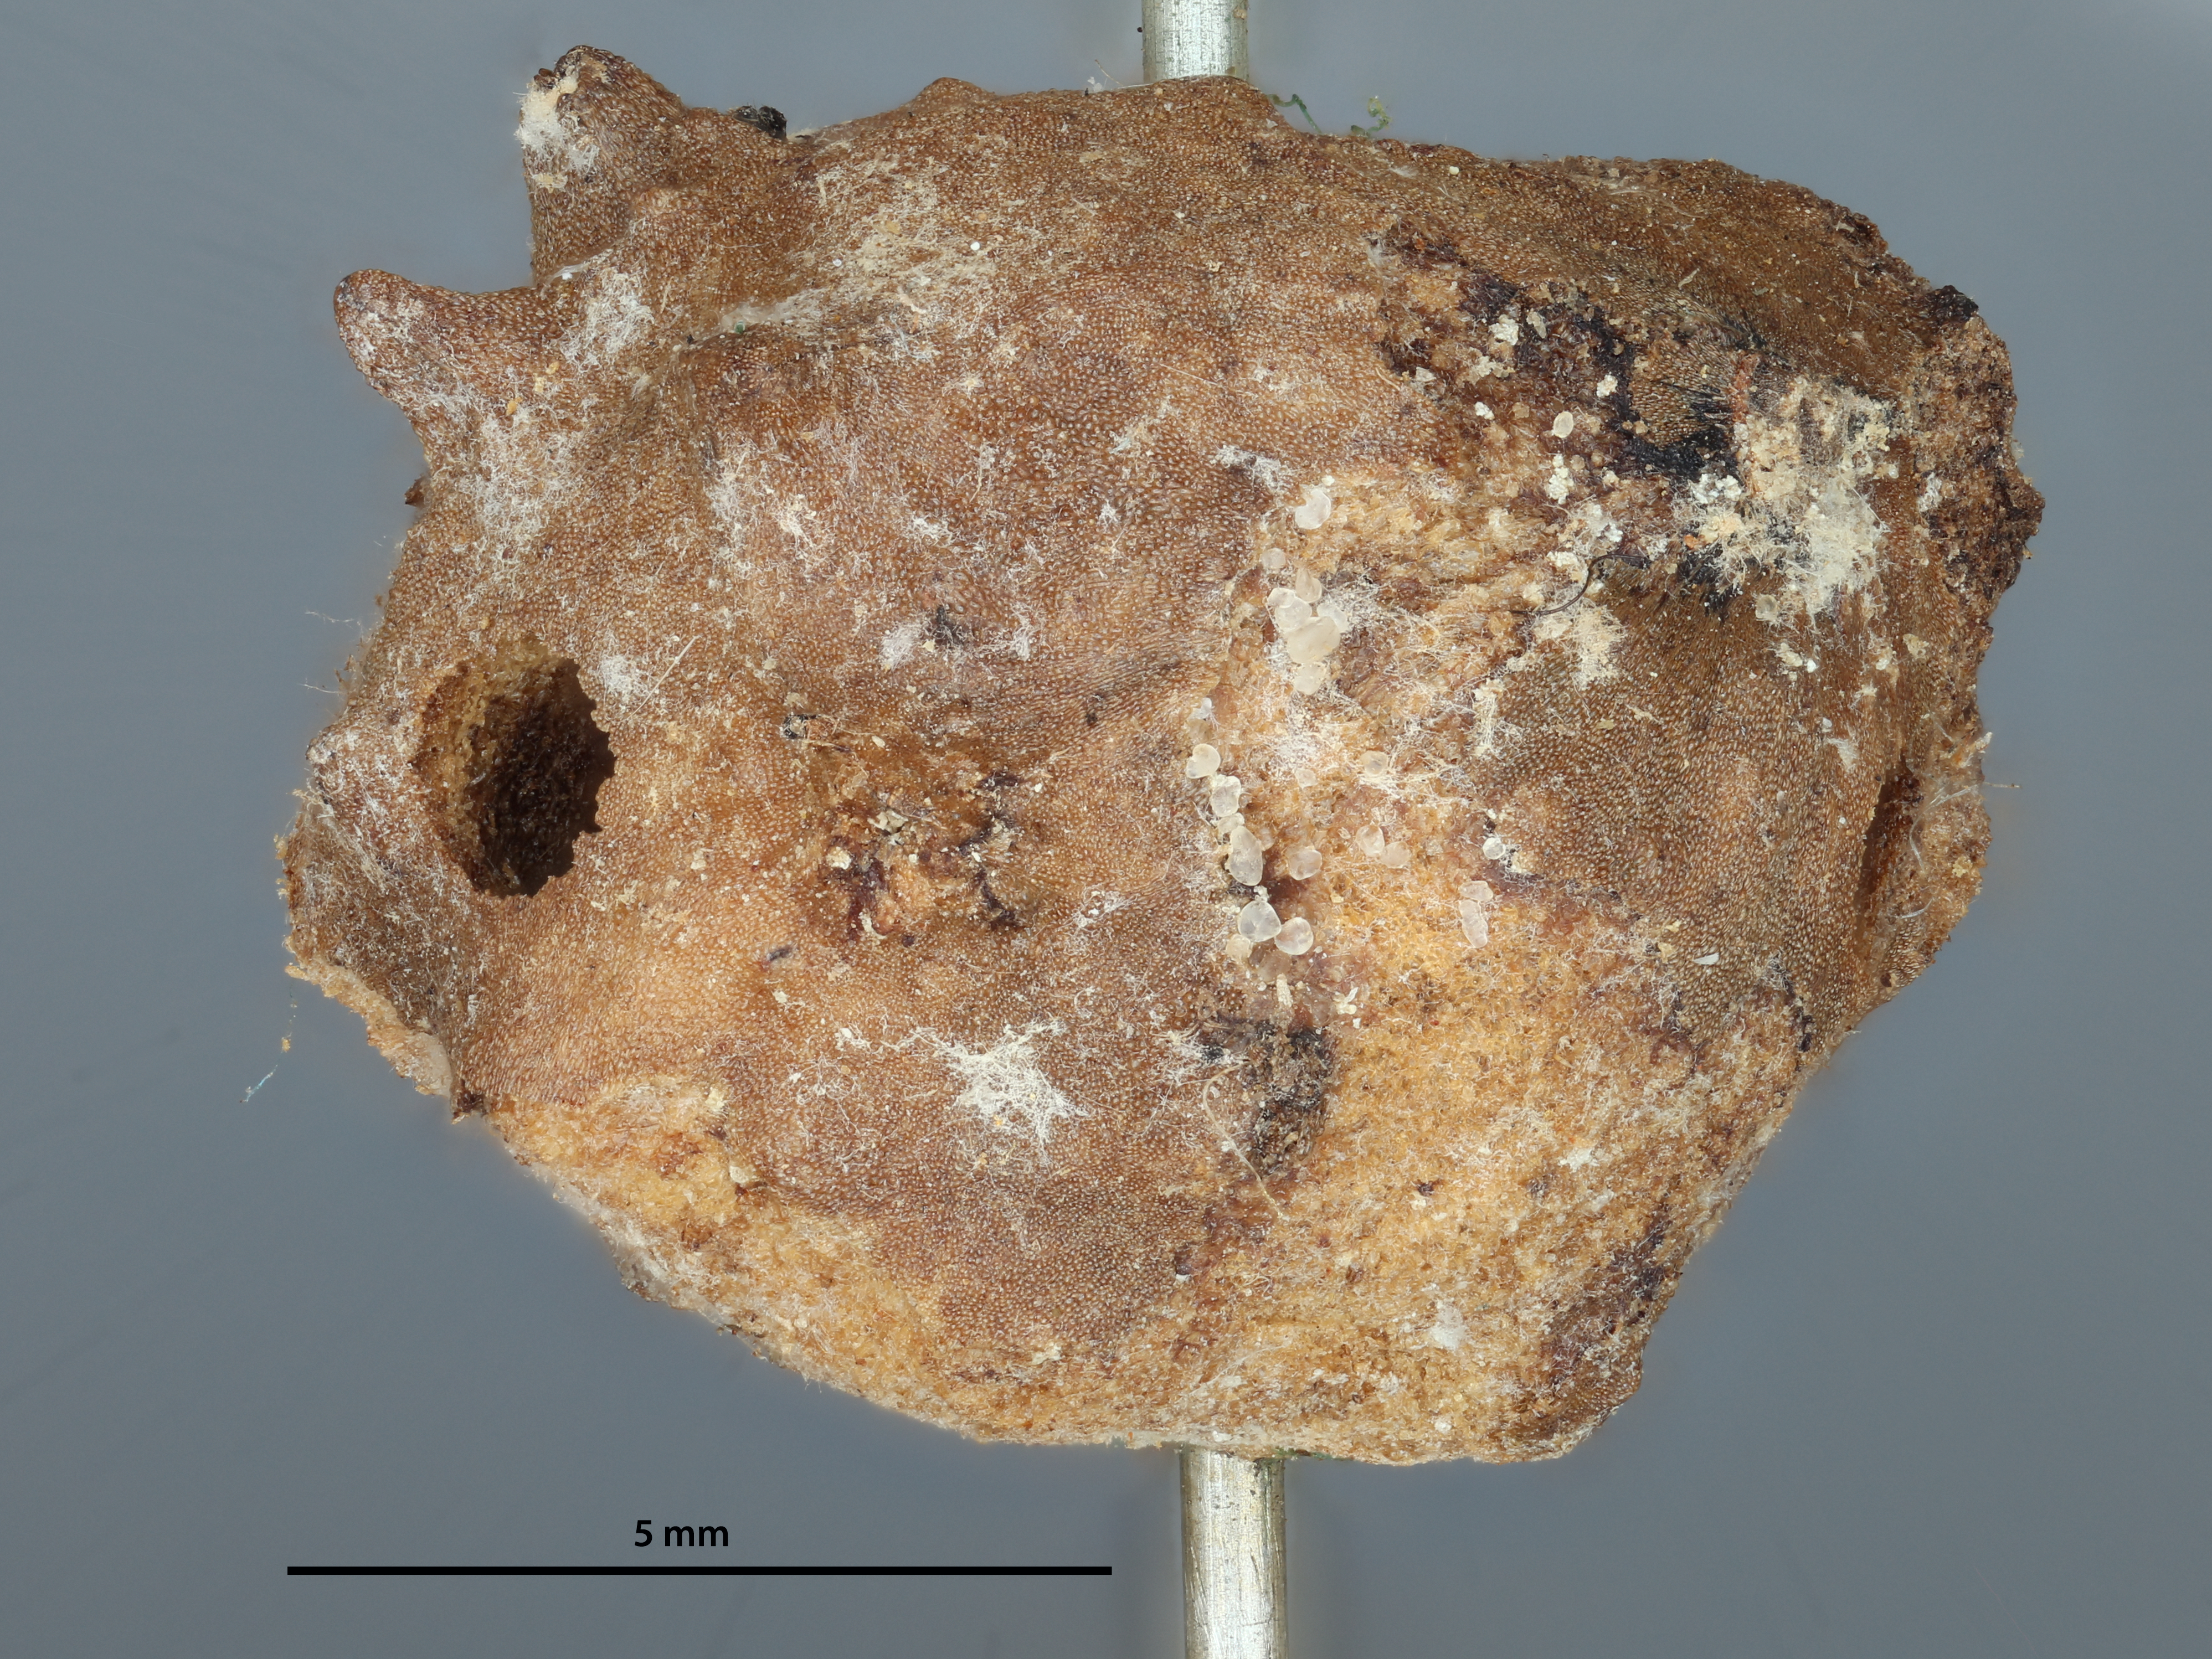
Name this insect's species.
Andricus murtfeldtae
